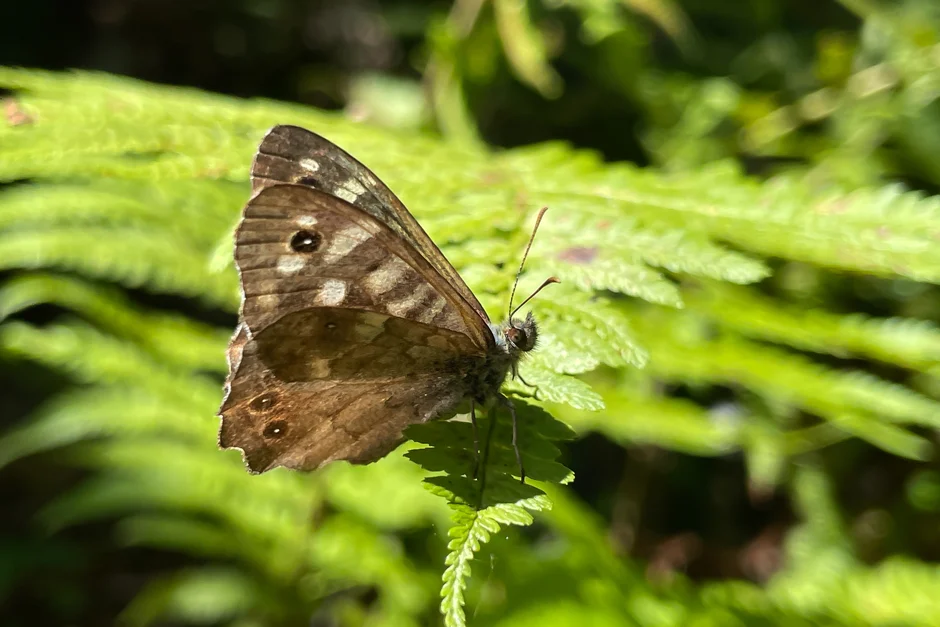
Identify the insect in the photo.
Pararge aegeria
